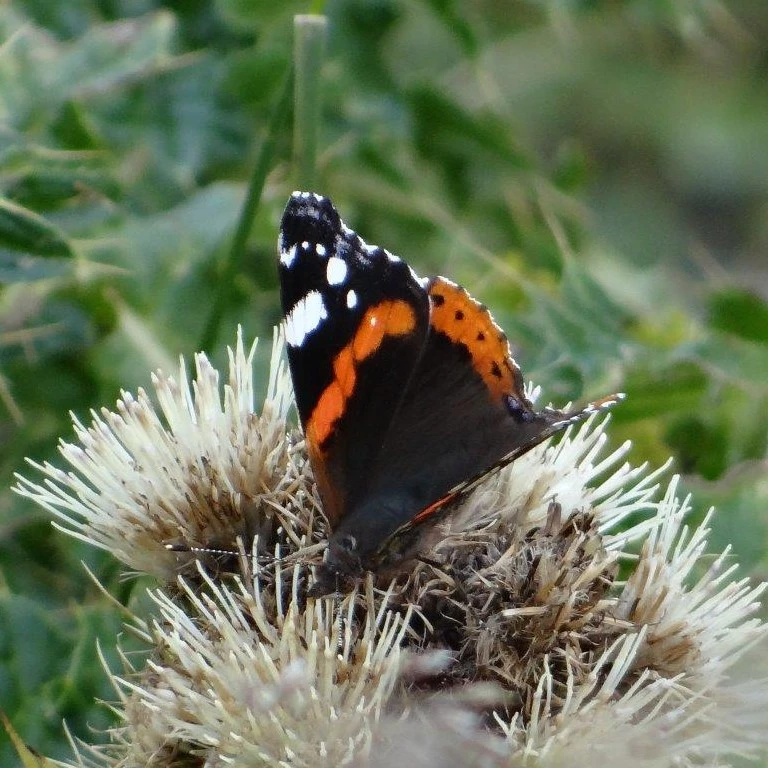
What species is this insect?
Vanessa atalanta
